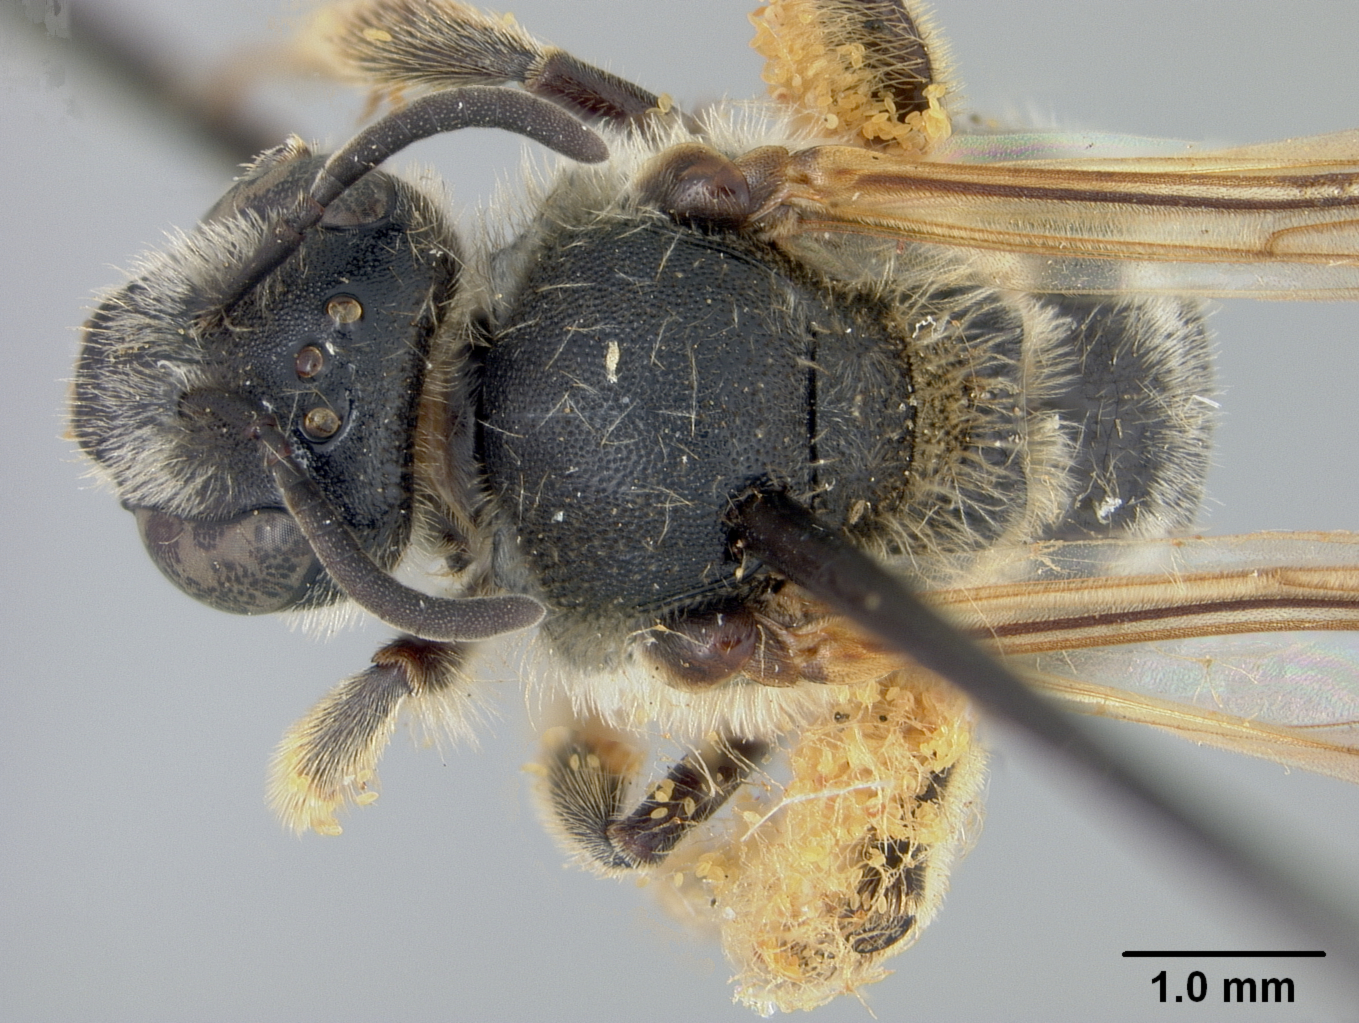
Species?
Halictus alinensis
